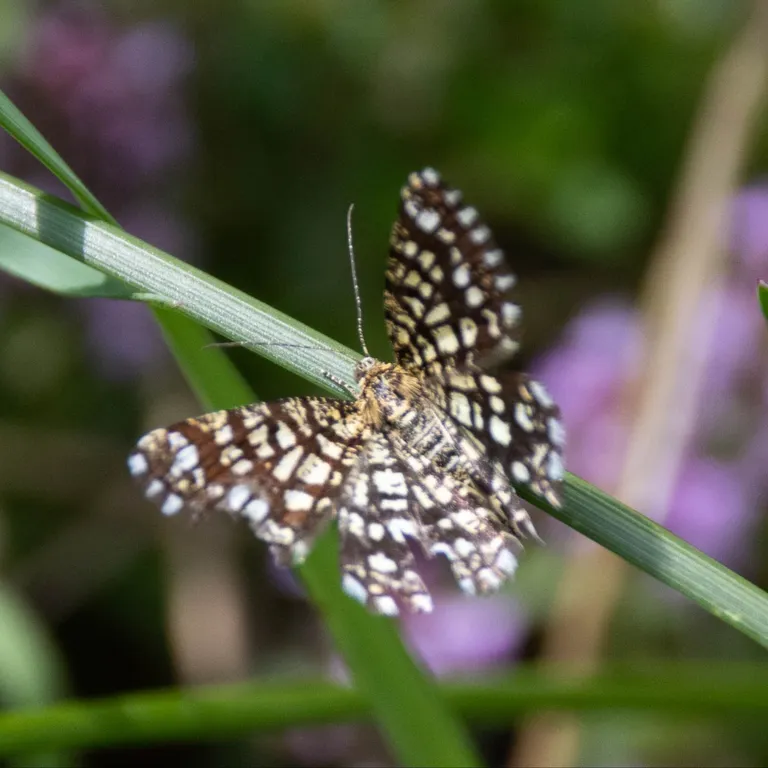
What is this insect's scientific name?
Chiasmia clathrata
